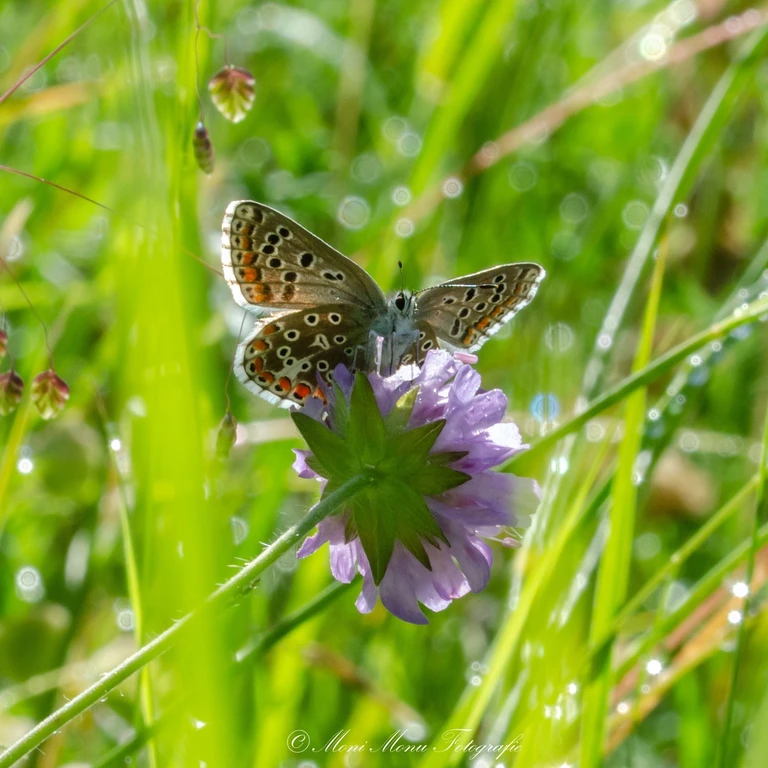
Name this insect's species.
Lysandra bellargus
